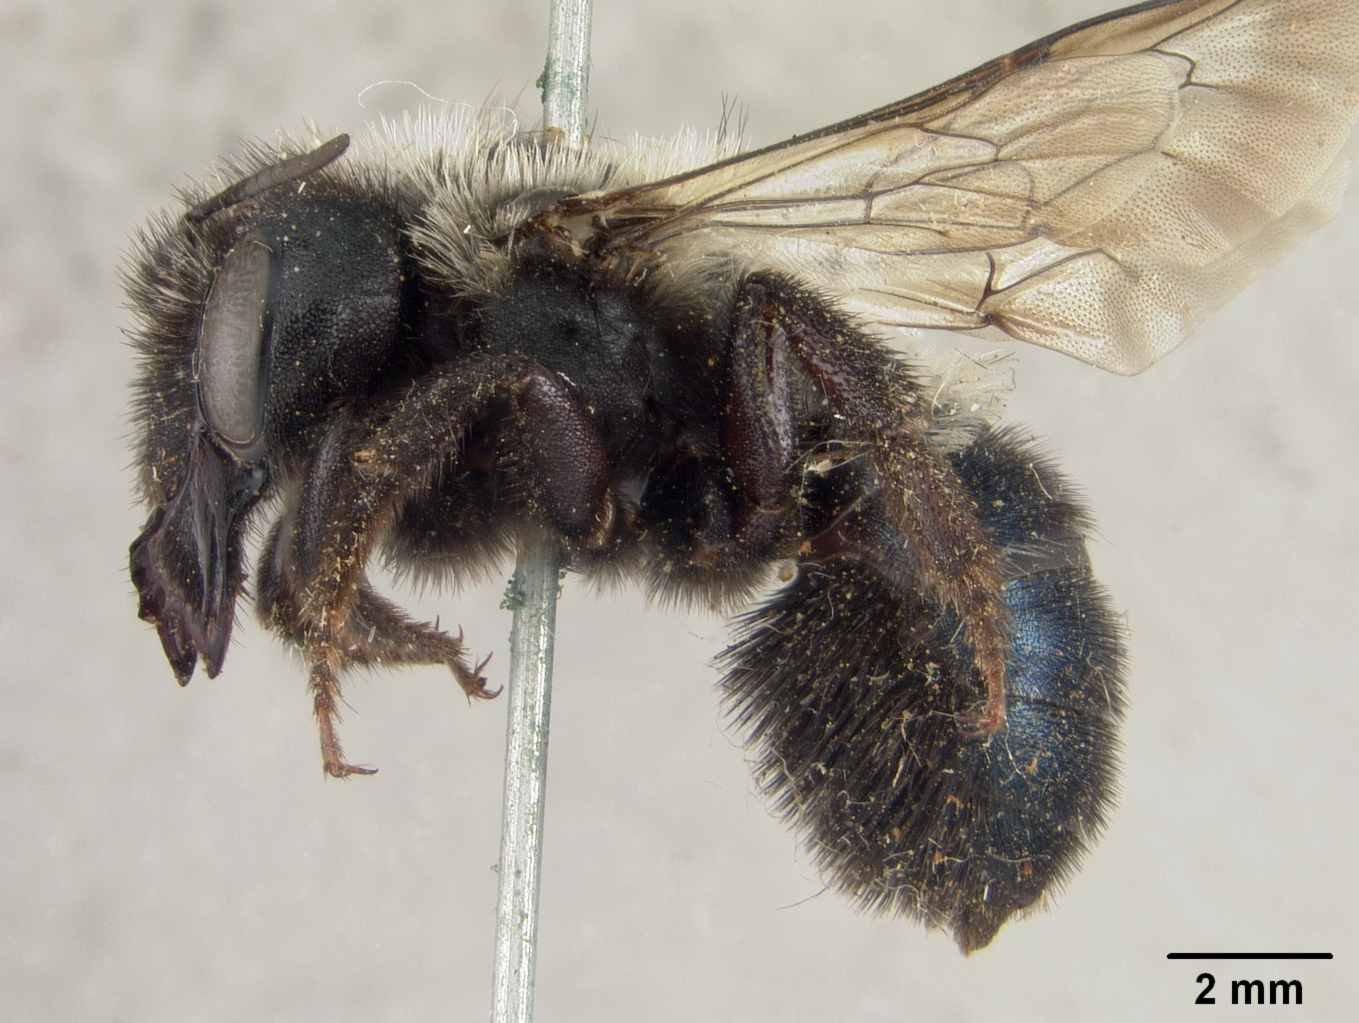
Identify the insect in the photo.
Osmia pascoensis
